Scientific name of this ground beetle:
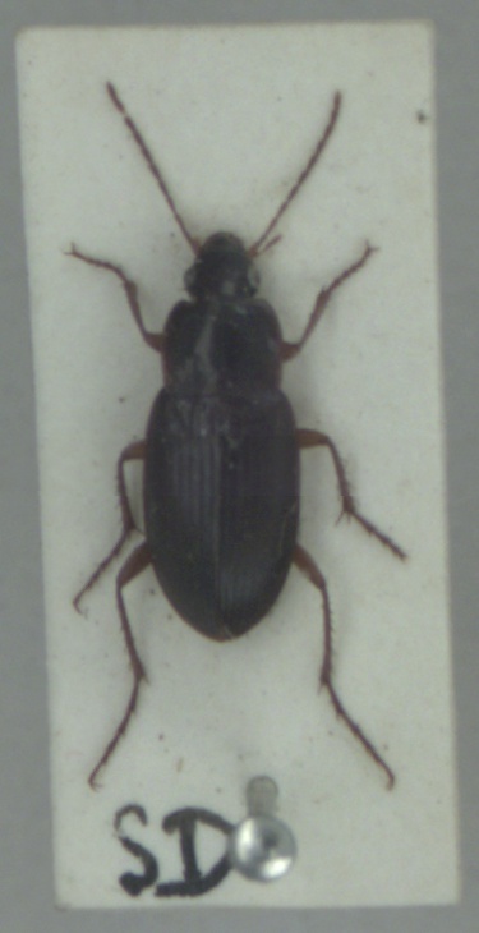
Calathus erratus
